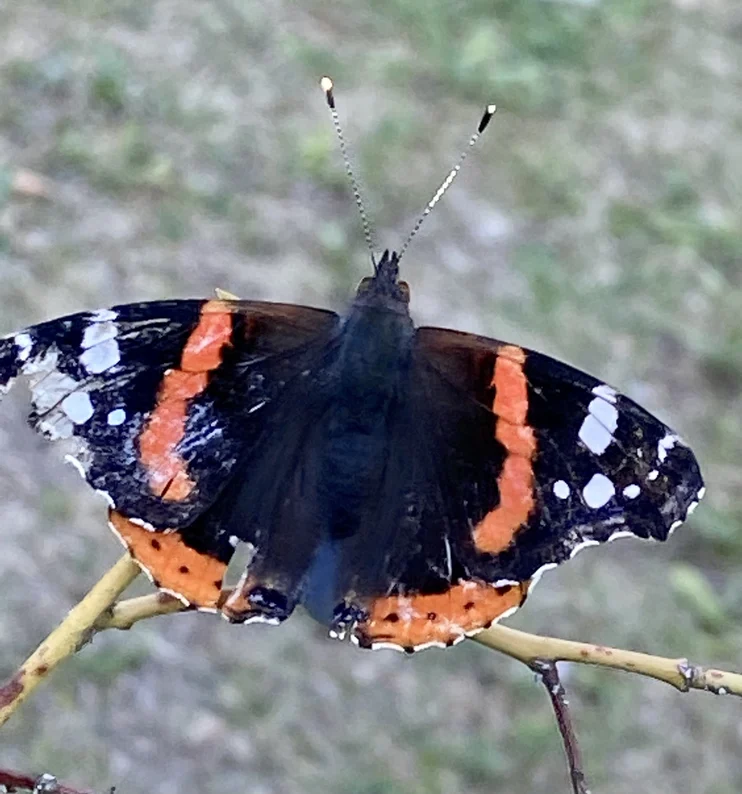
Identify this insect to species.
Vanessa atalanta
